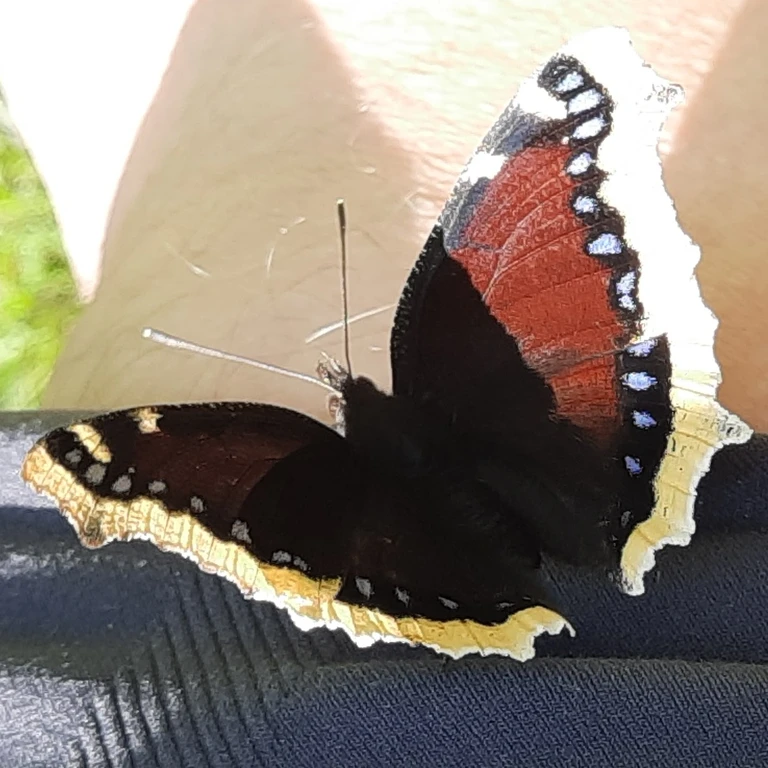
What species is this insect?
Nymphalis antiopa
